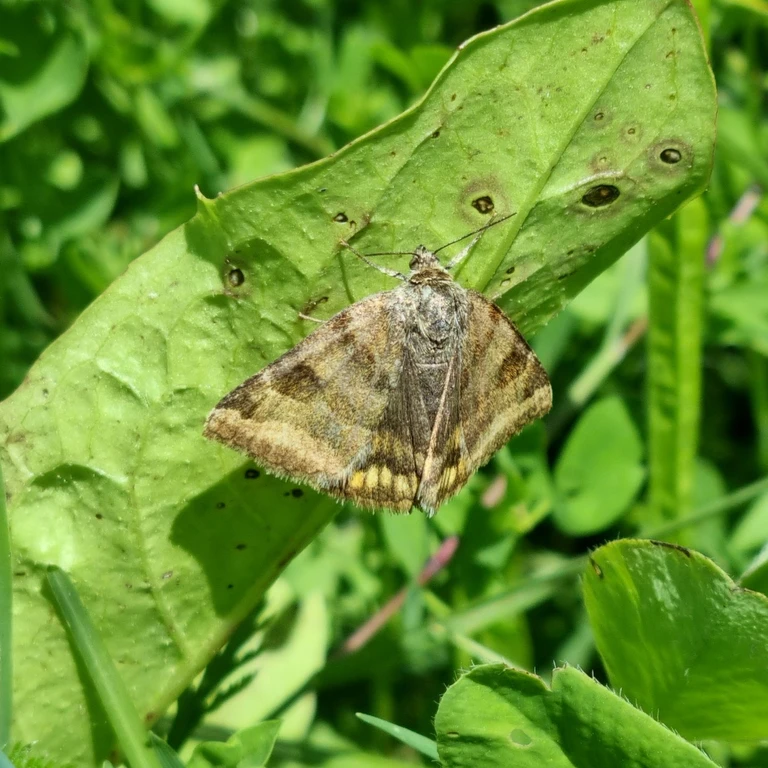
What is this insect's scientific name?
Euclidia glyphica
